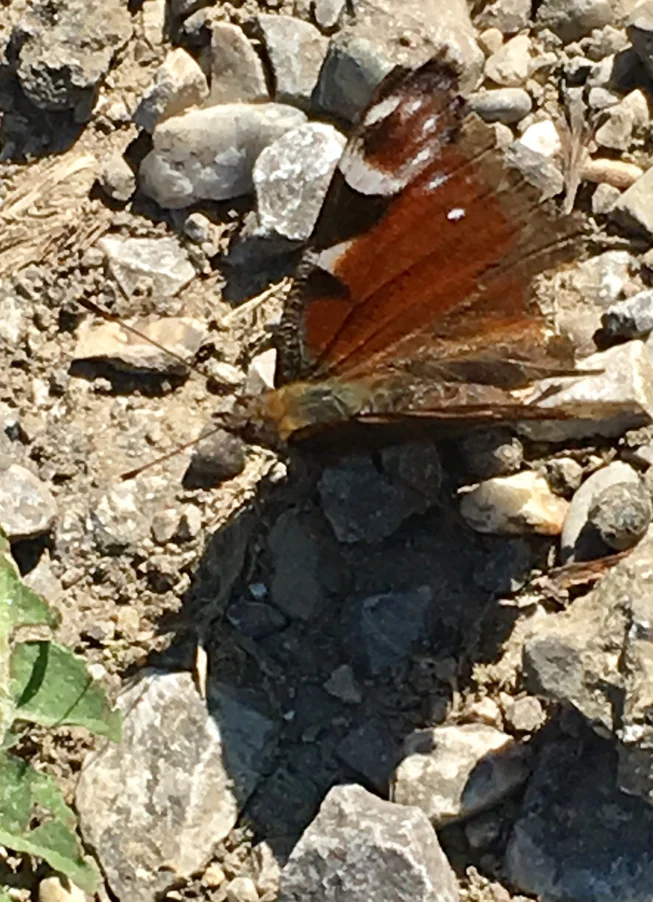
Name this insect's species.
Aglais io
